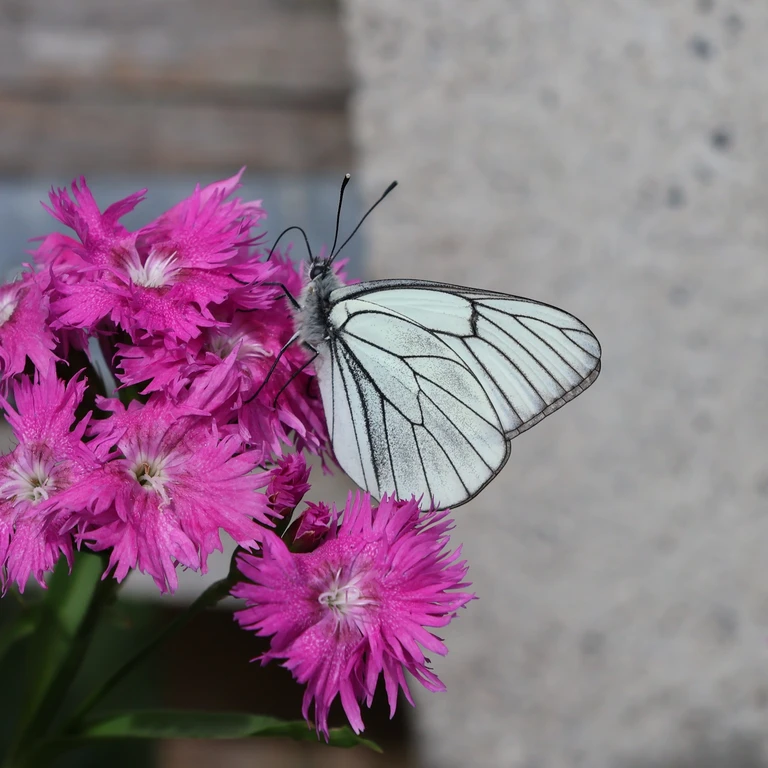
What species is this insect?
Aporia crataegi
